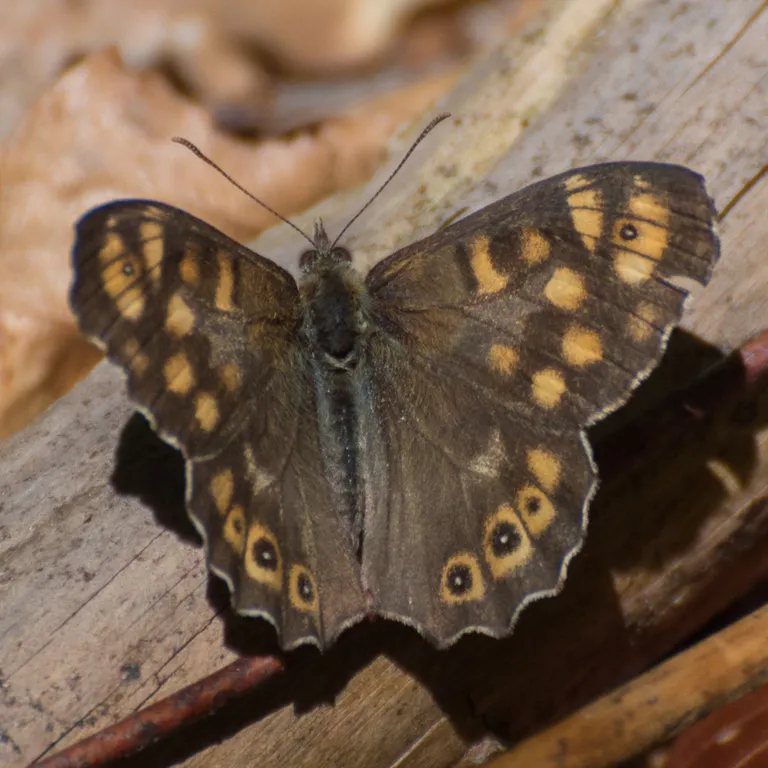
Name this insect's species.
Pararge aegeria
